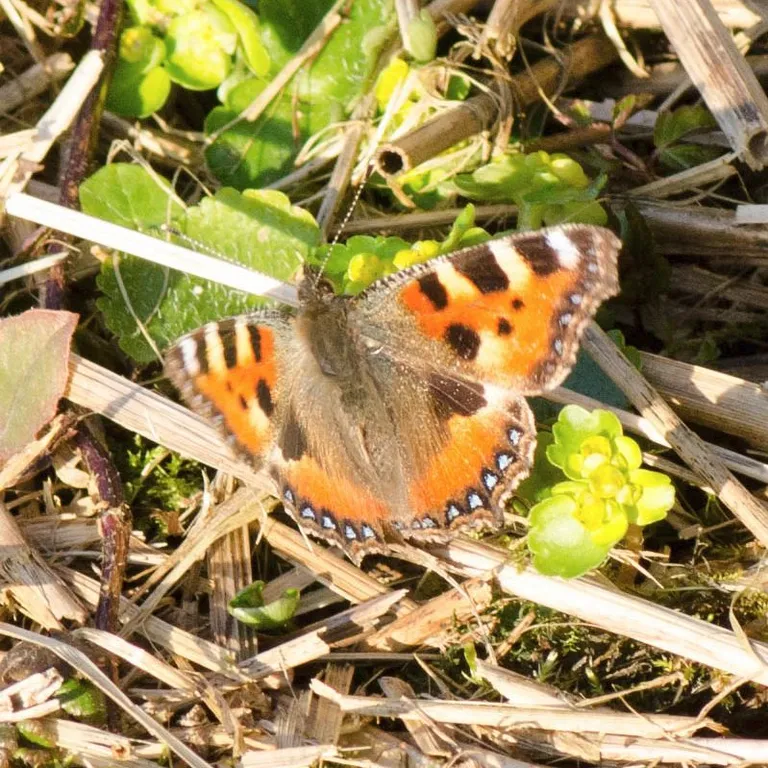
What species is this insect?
Aglais urticae
